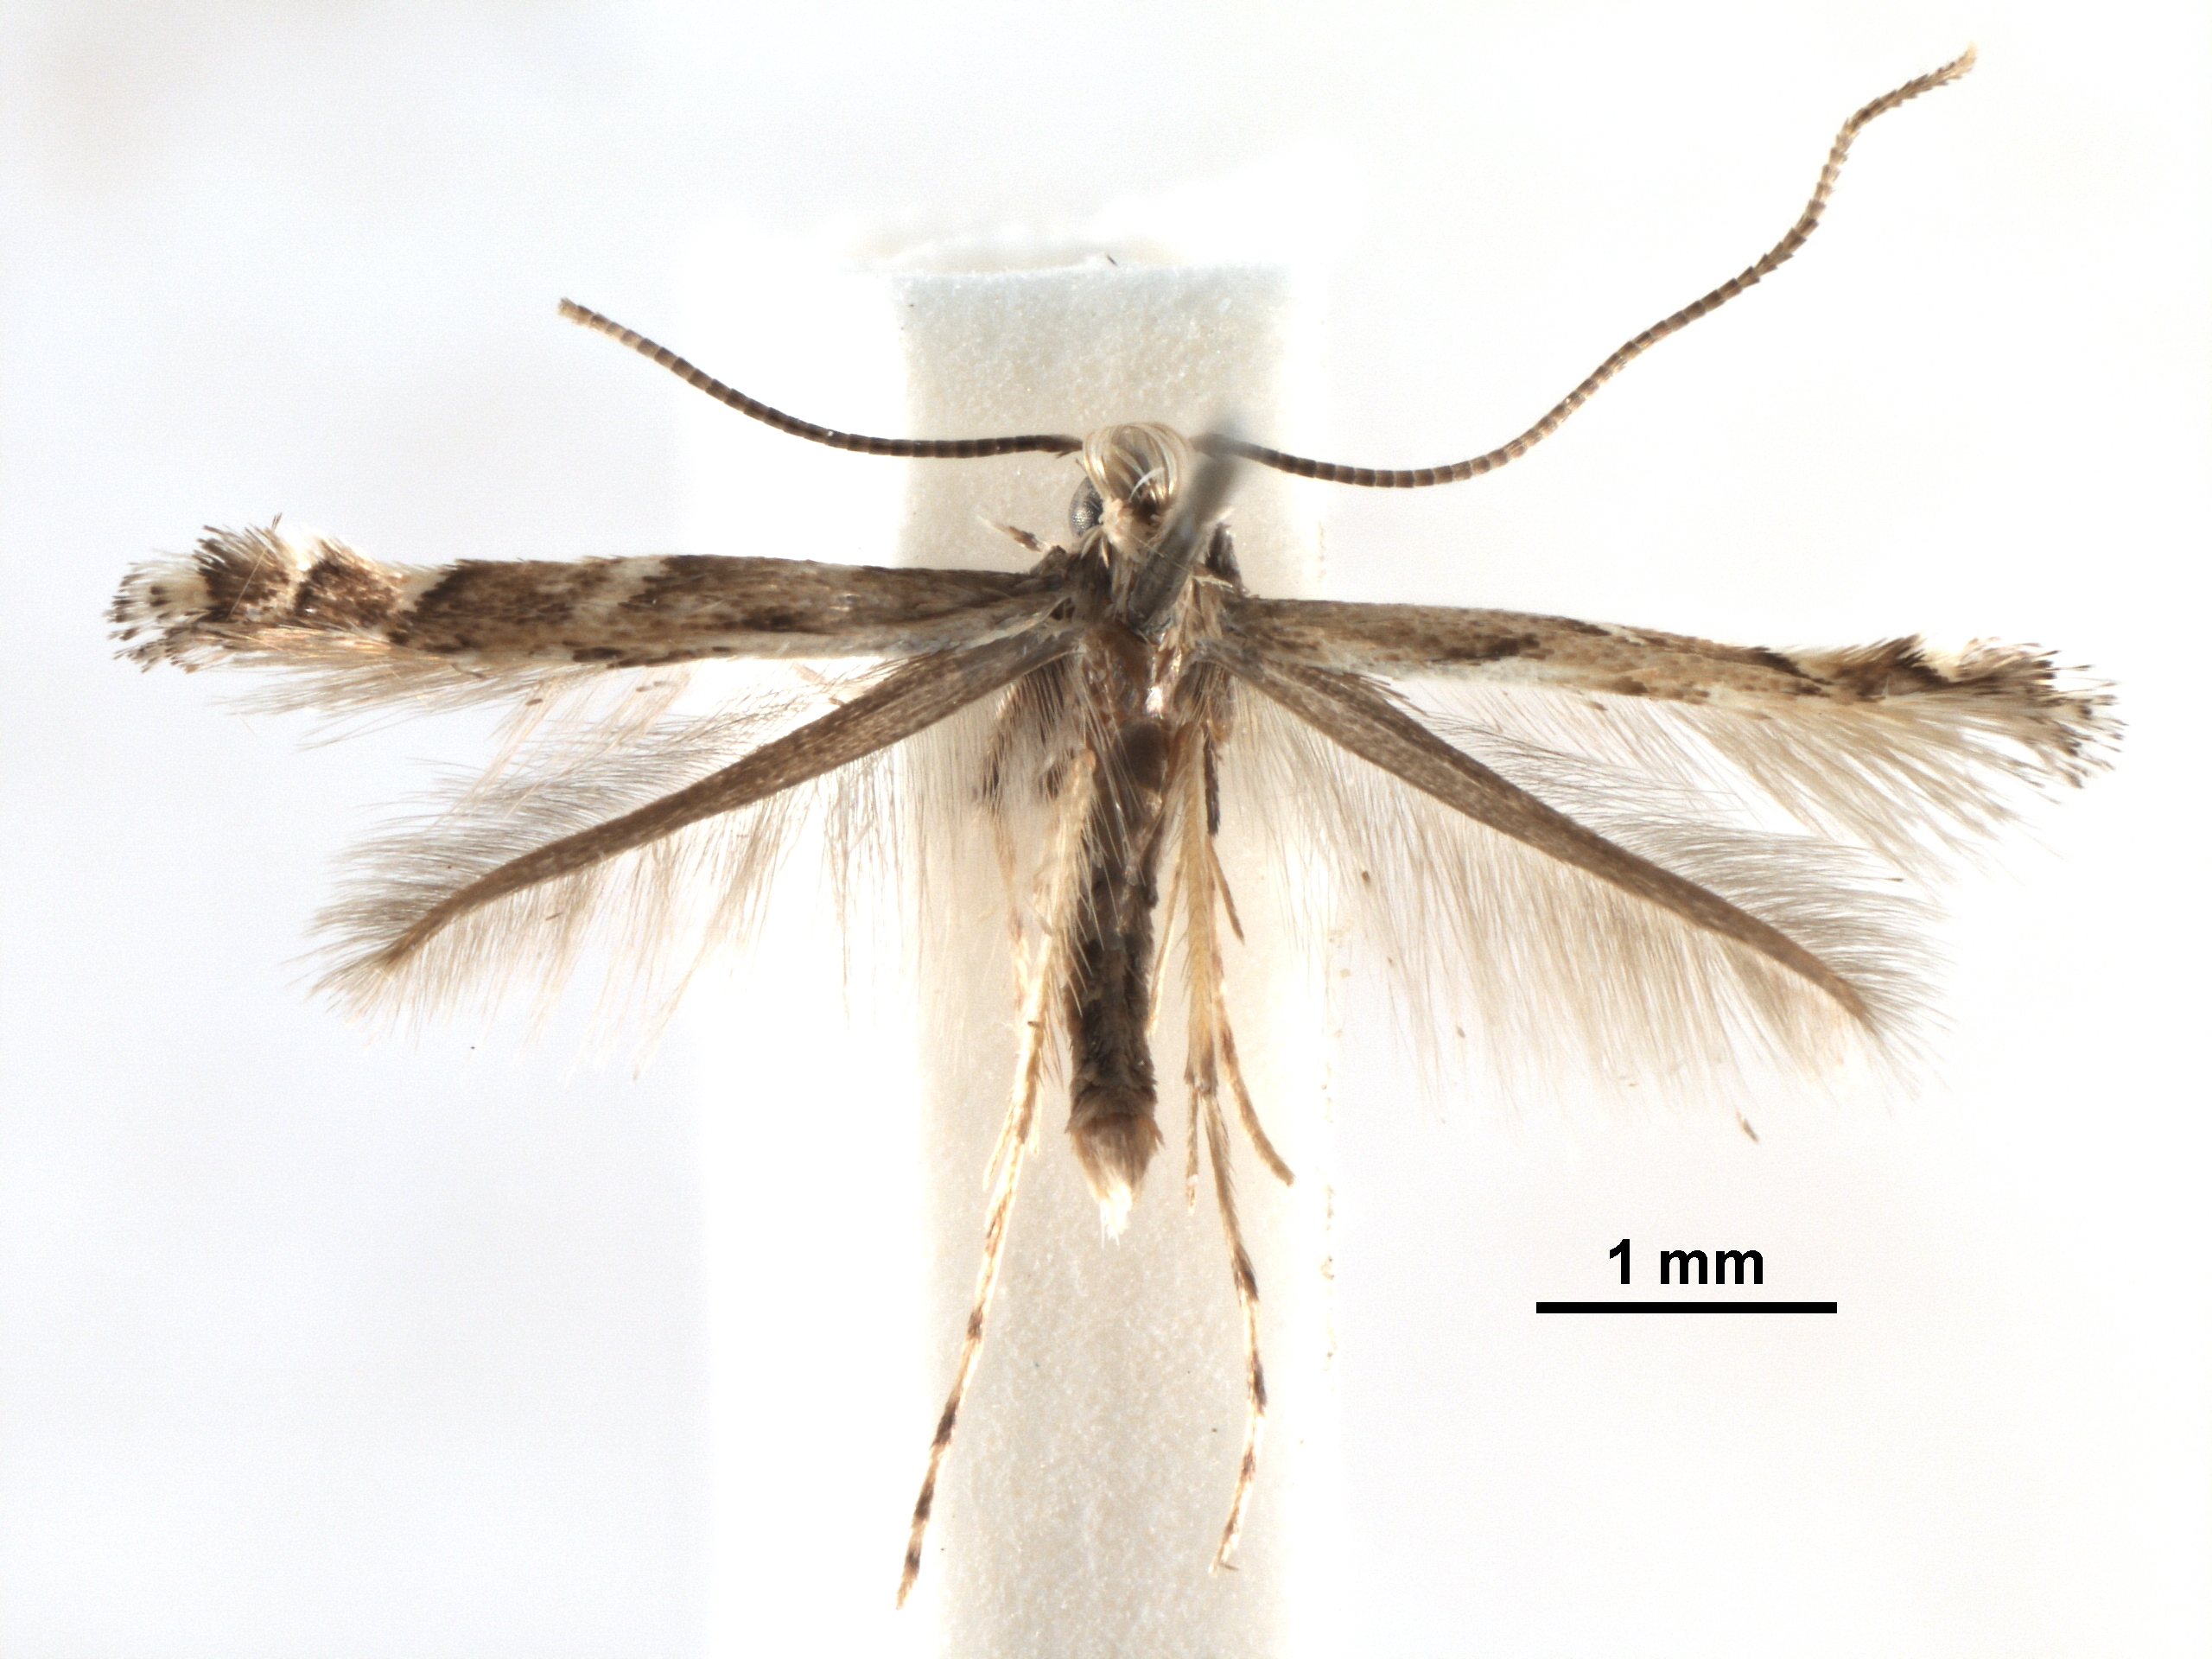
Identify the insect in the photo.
Cryptolectica lazaroi
